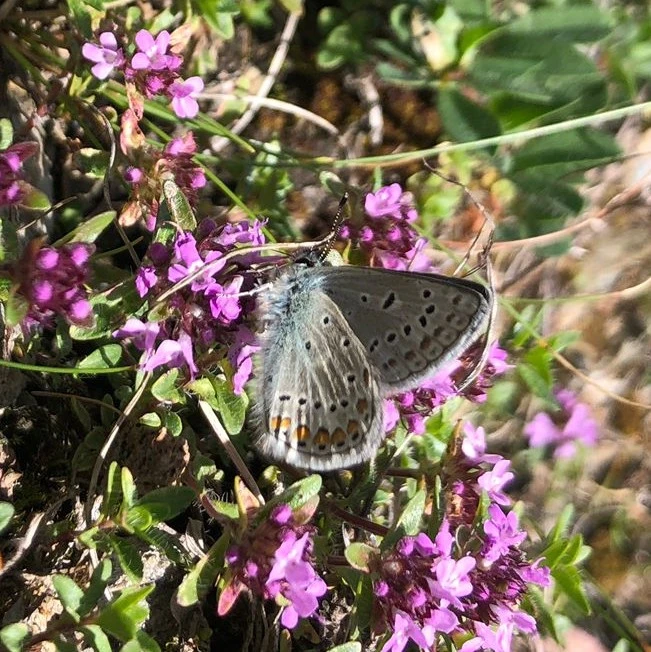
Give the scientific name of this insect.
Polyommatus eros
